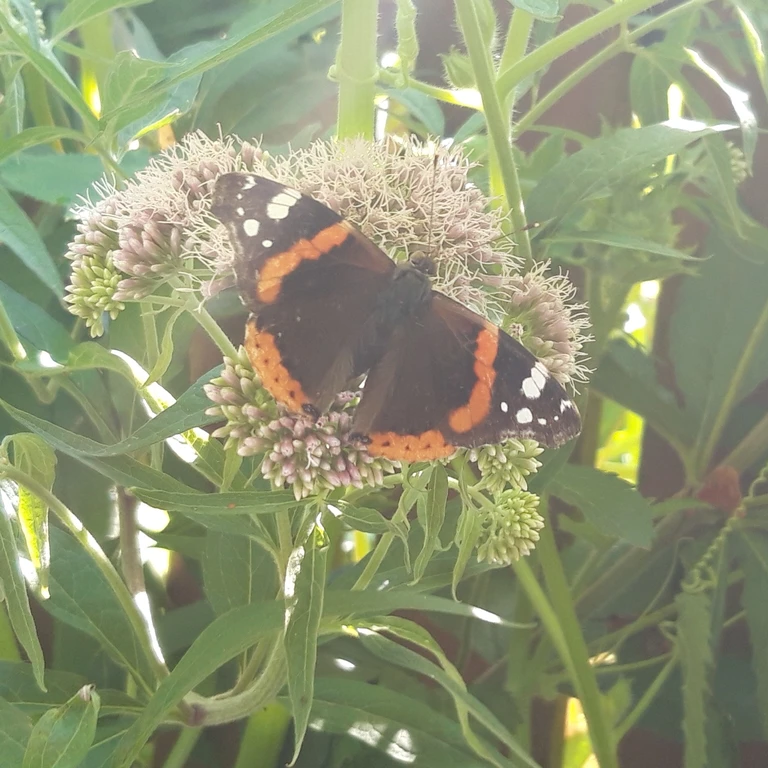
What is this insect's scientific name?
Vanessa atalanta
